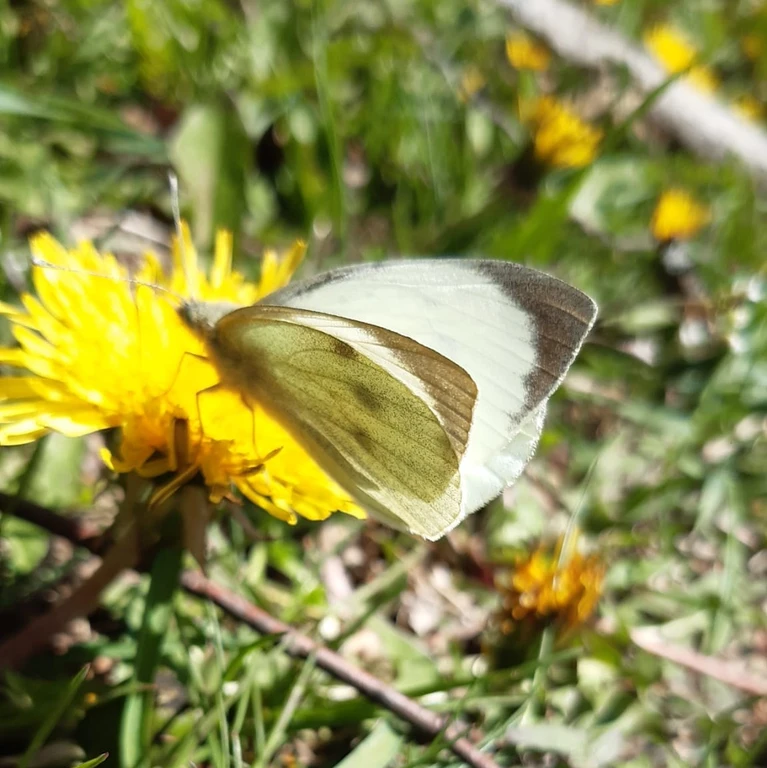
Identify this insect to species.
Pieris brassicae
